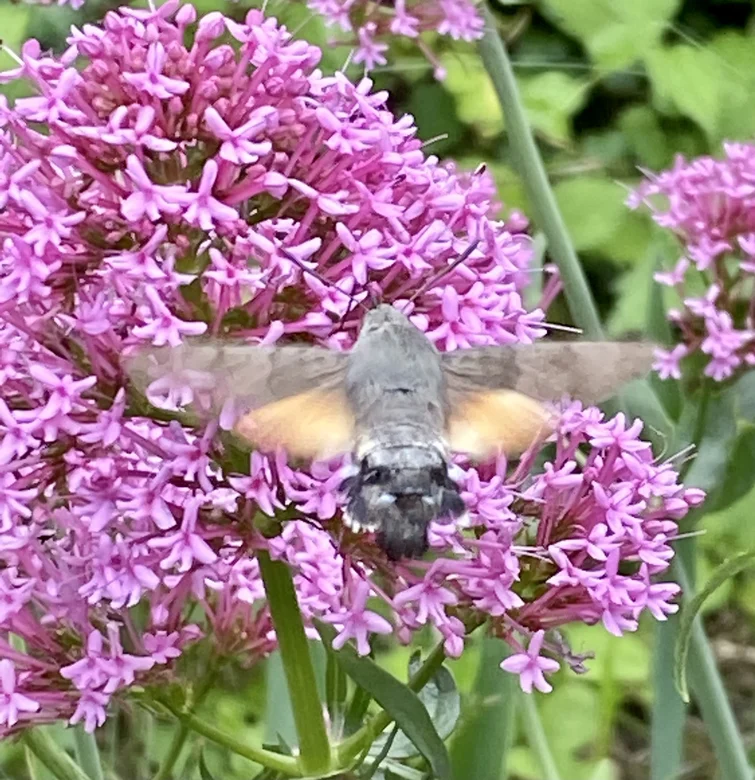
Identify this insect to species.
Macroglossum stellatarum
